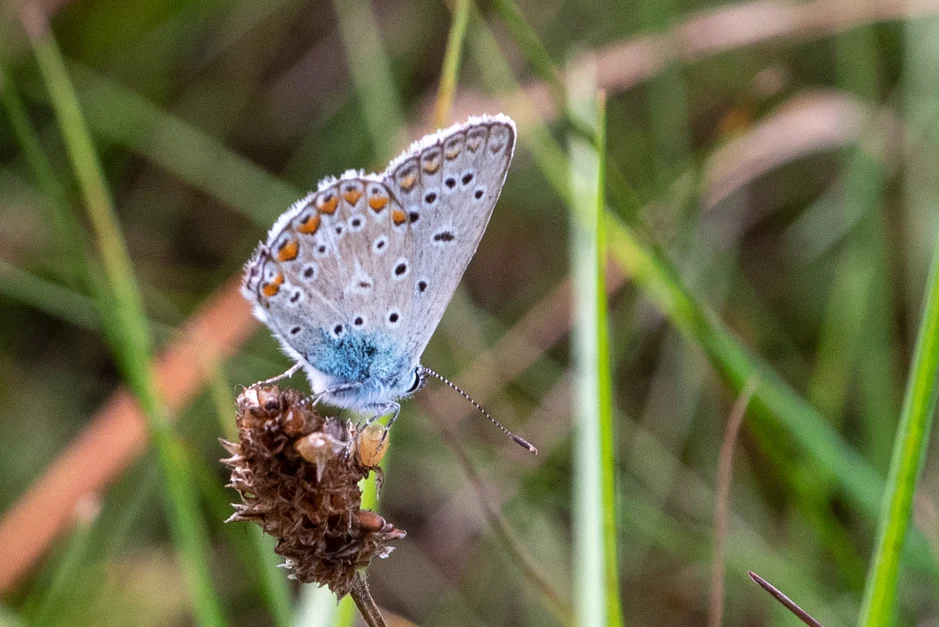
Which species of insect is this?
Polyommatus icarus
